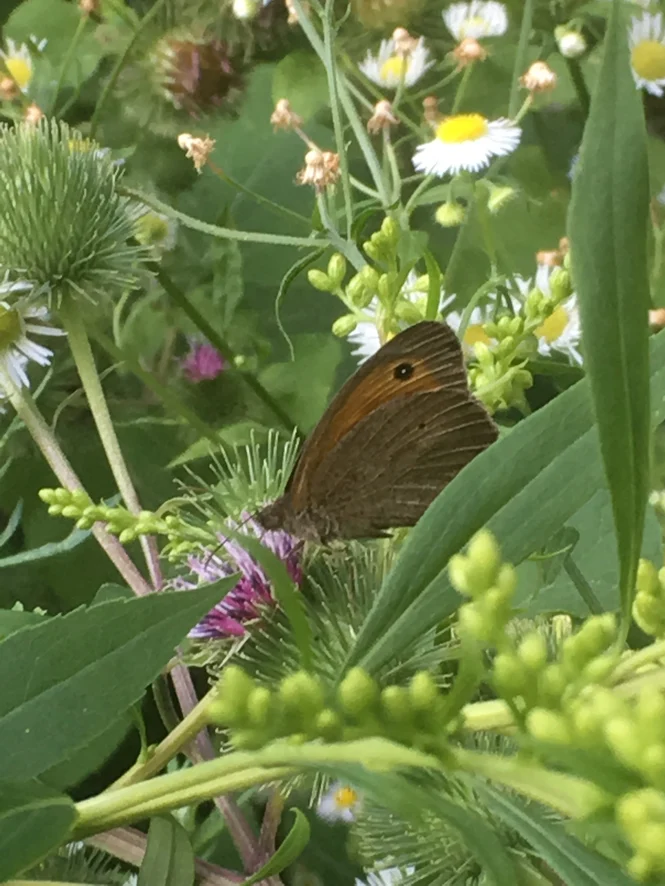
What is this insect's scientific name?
Maniola jurtina
